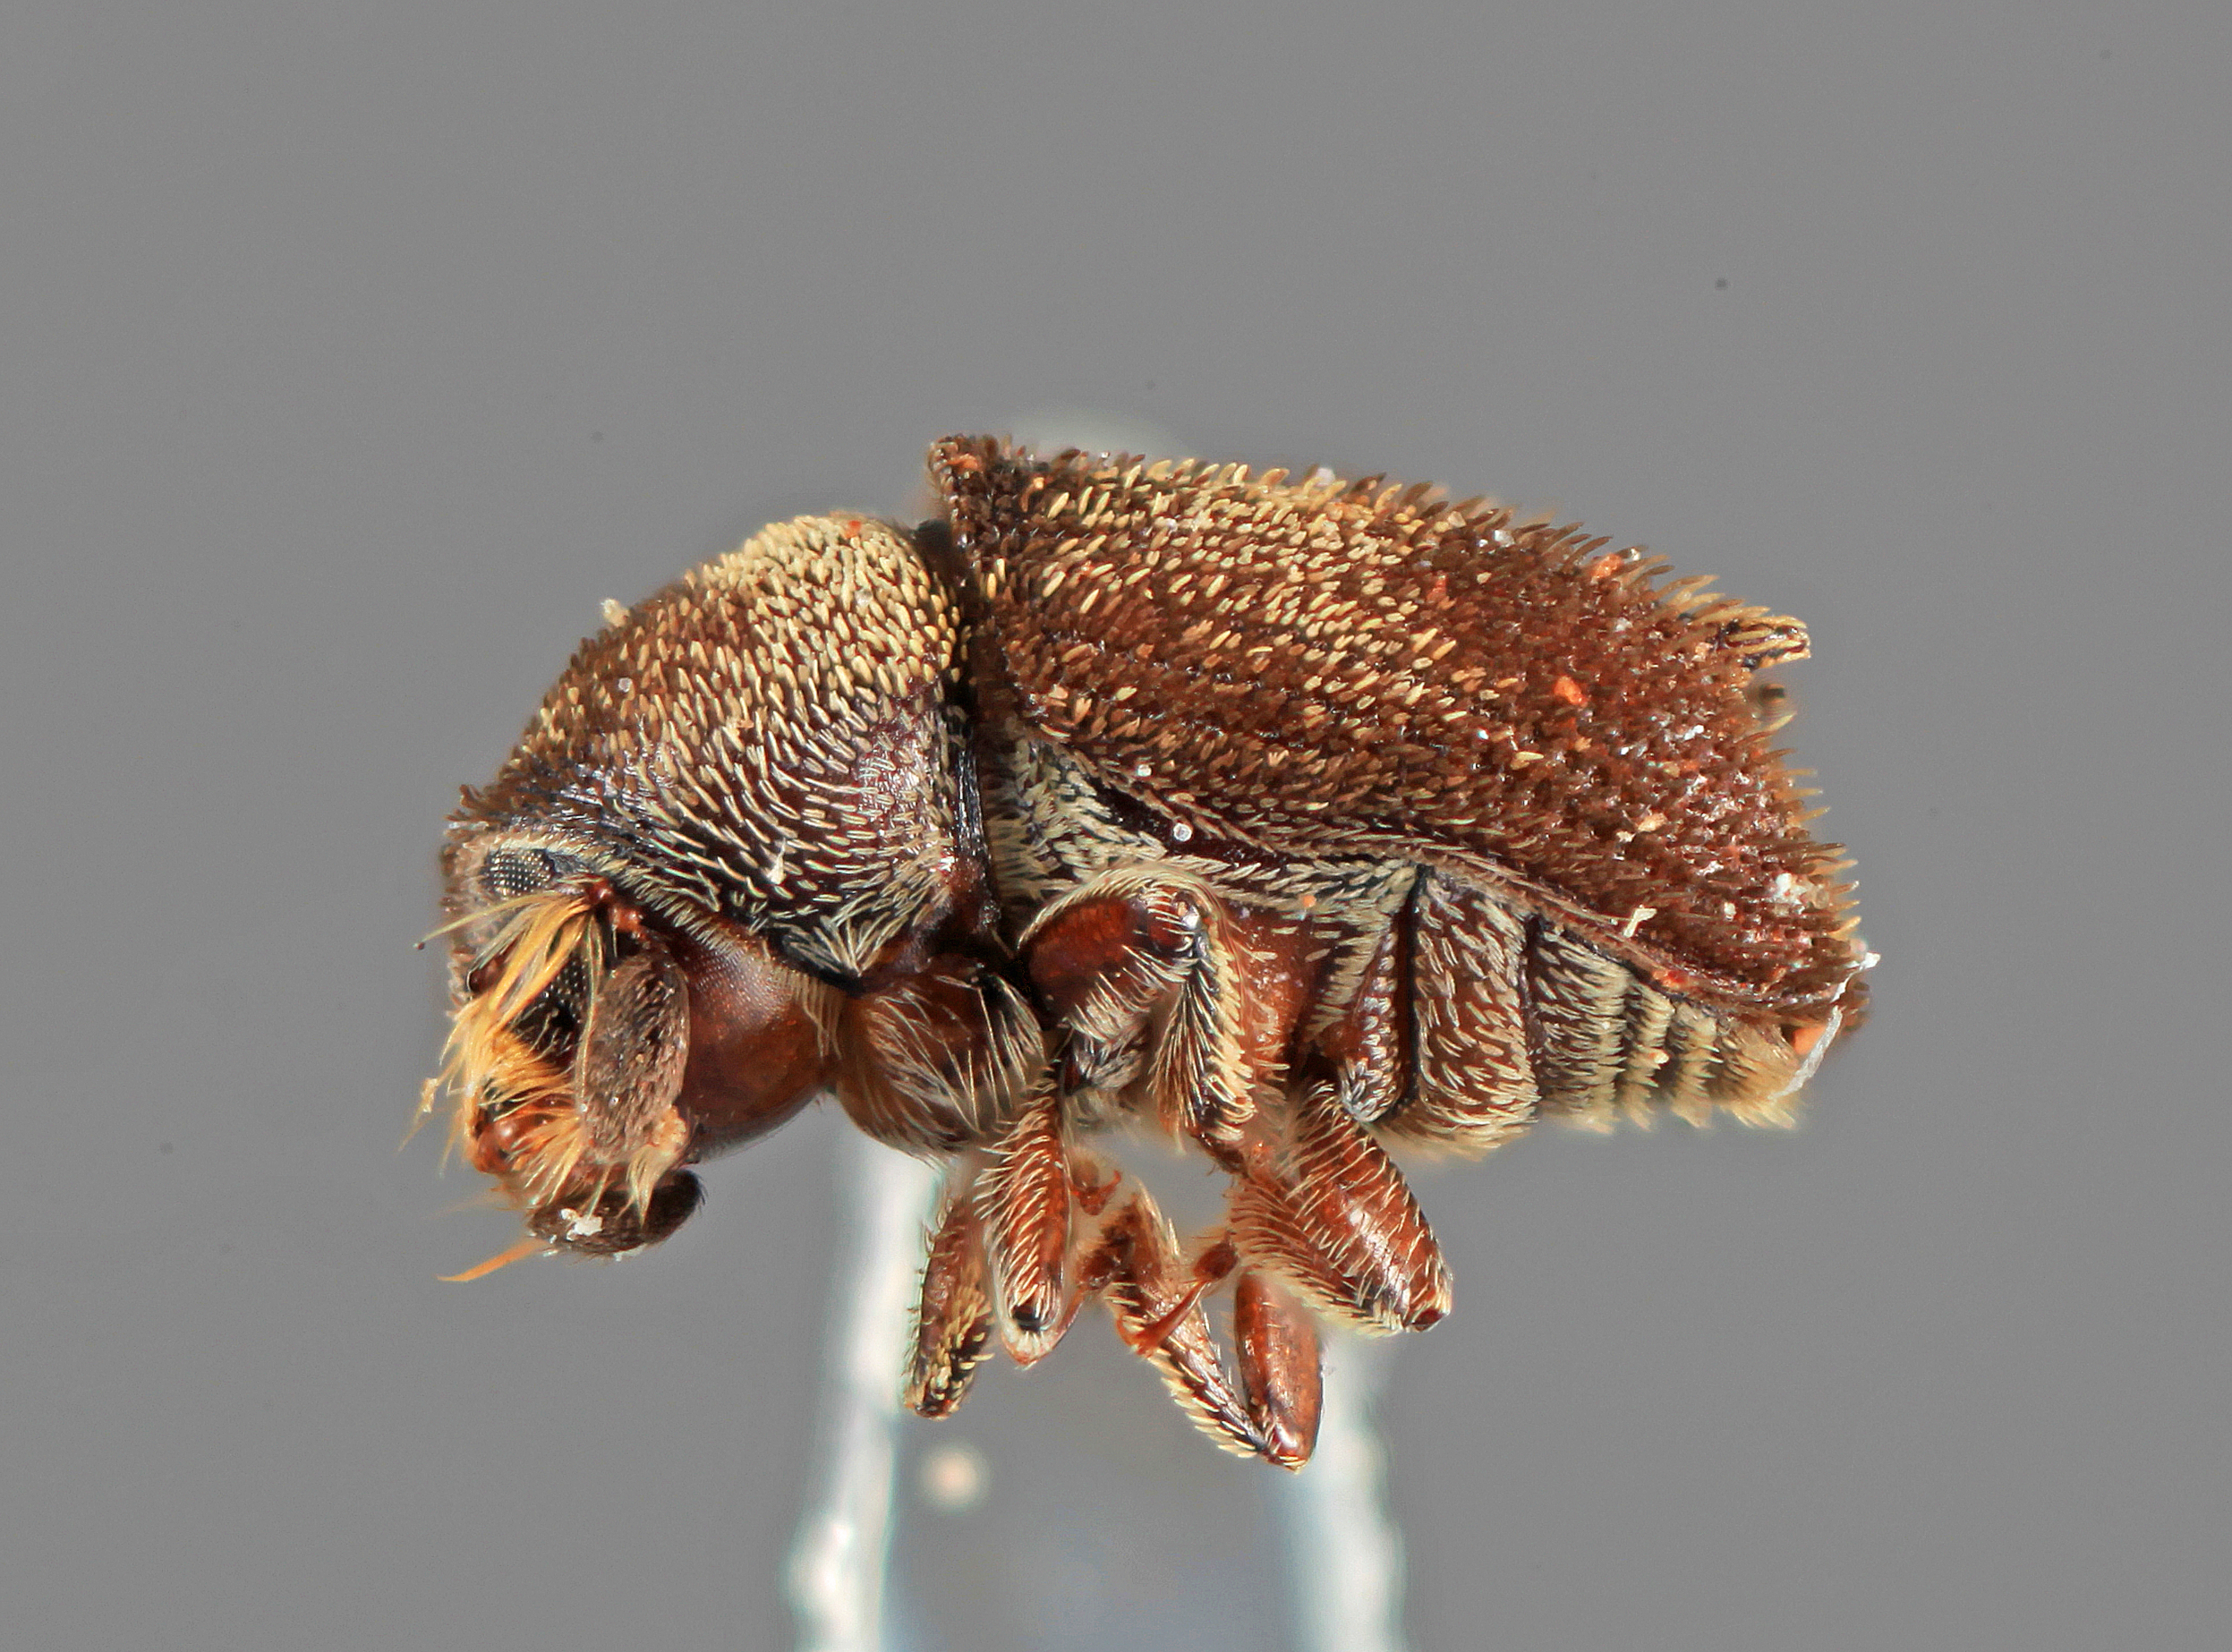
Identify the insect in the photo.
Chramesus bispinus
